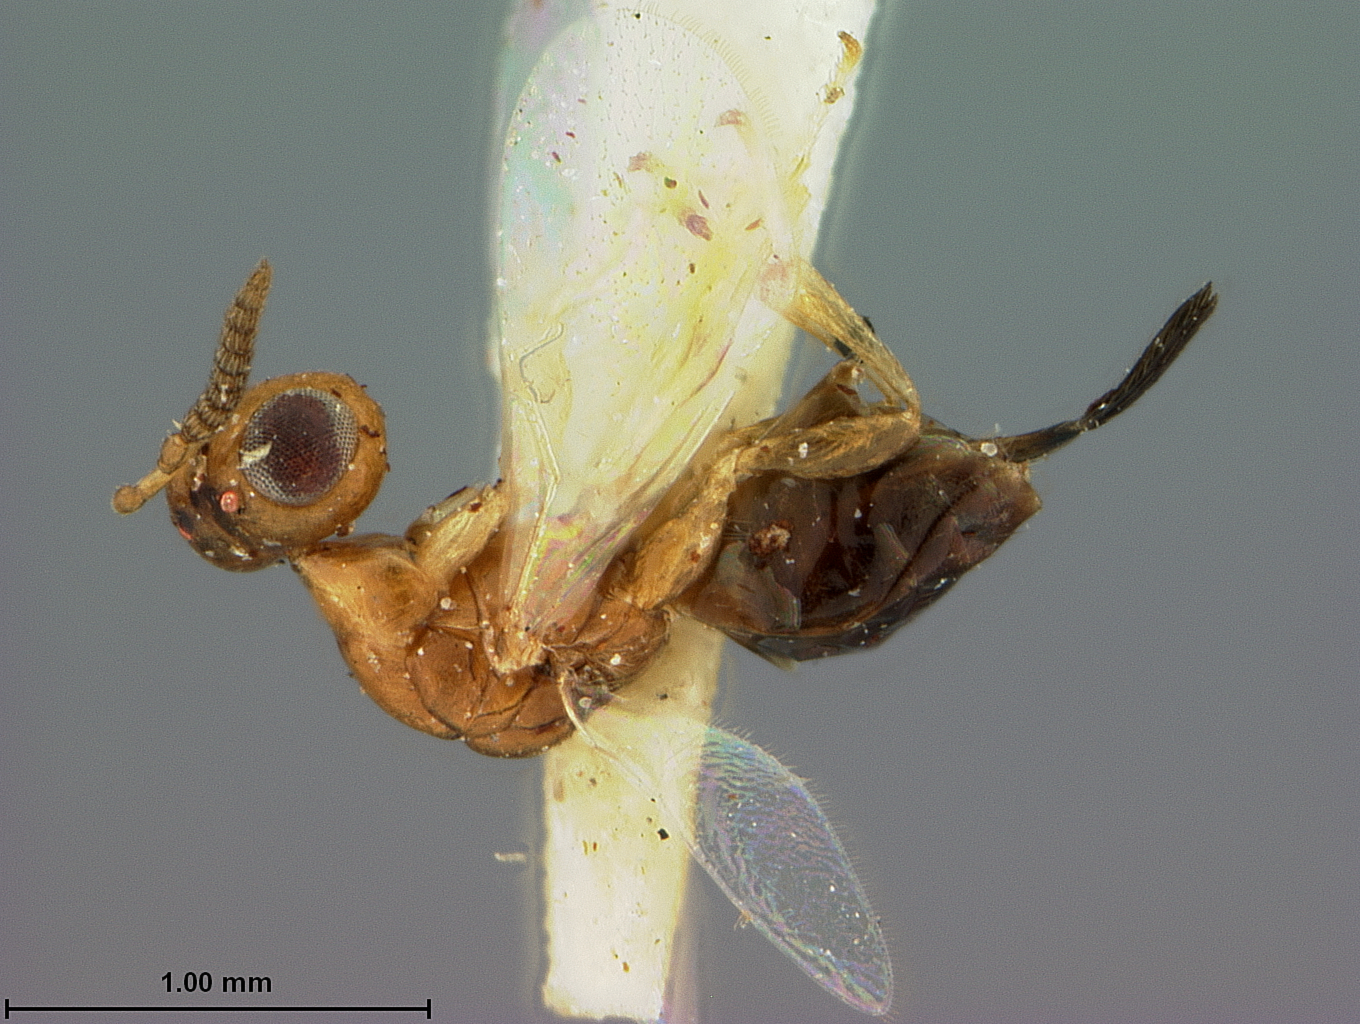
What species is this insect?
Sycophila bicolor
